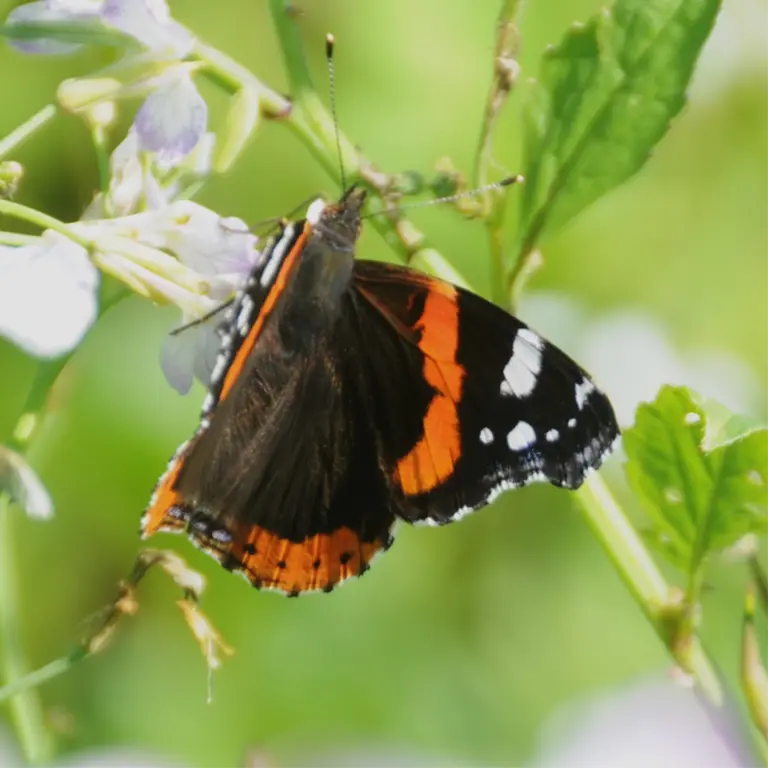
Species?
Vanessa atalanta
